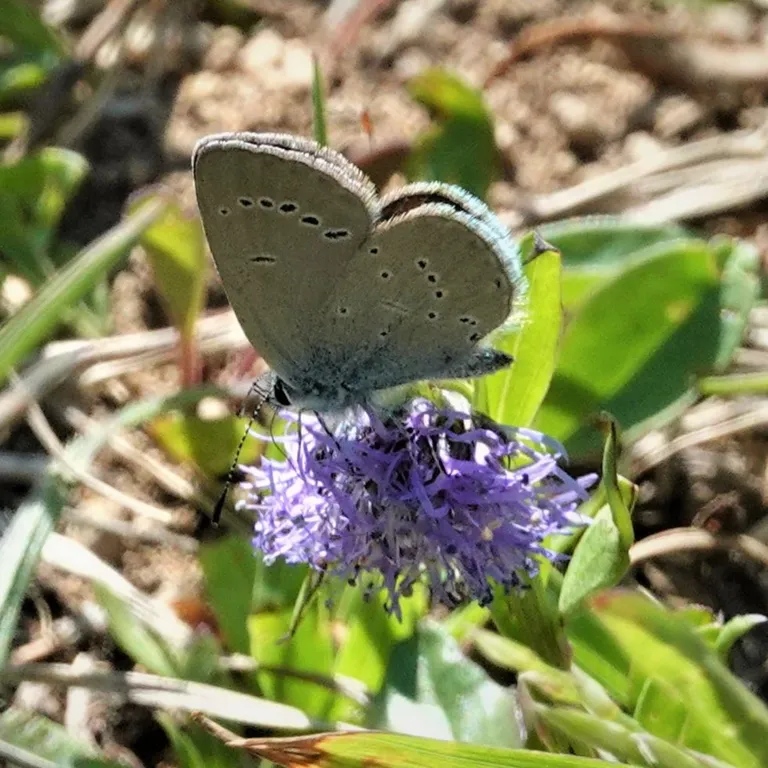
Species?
Cupido minimus
